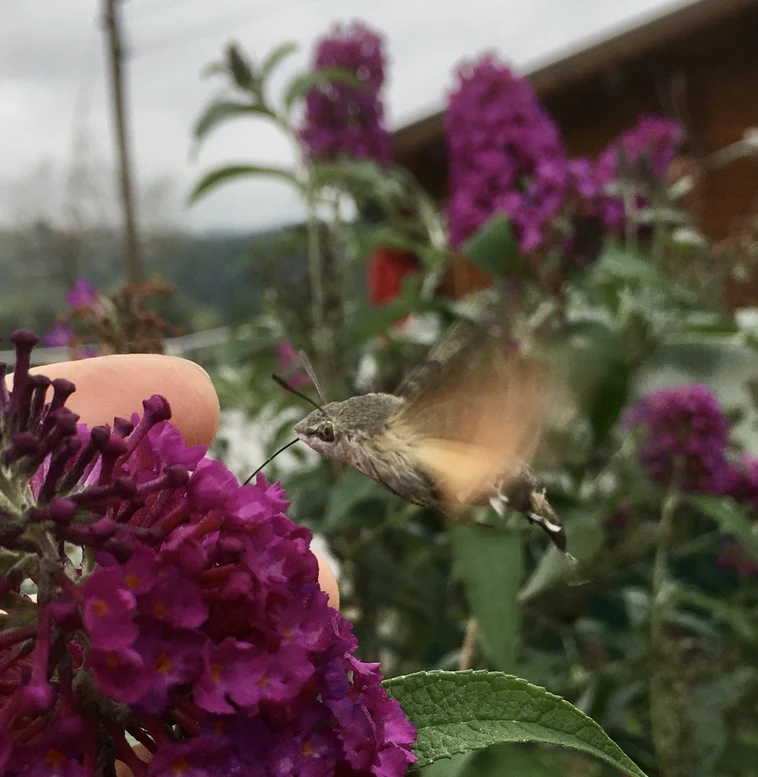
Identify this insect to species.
Macroglossum stellatarum
